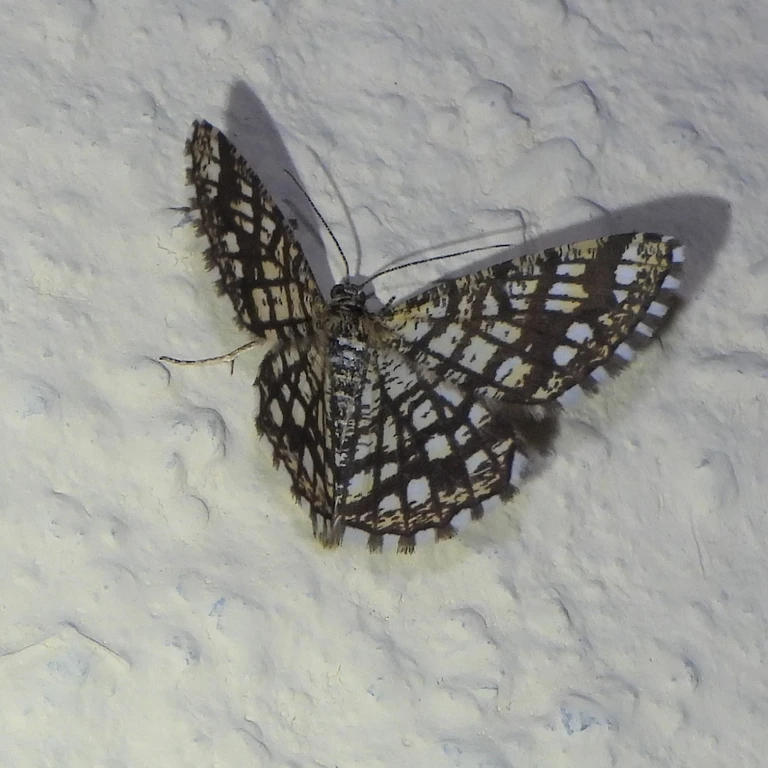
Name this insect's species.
Chiasmia clathrata
